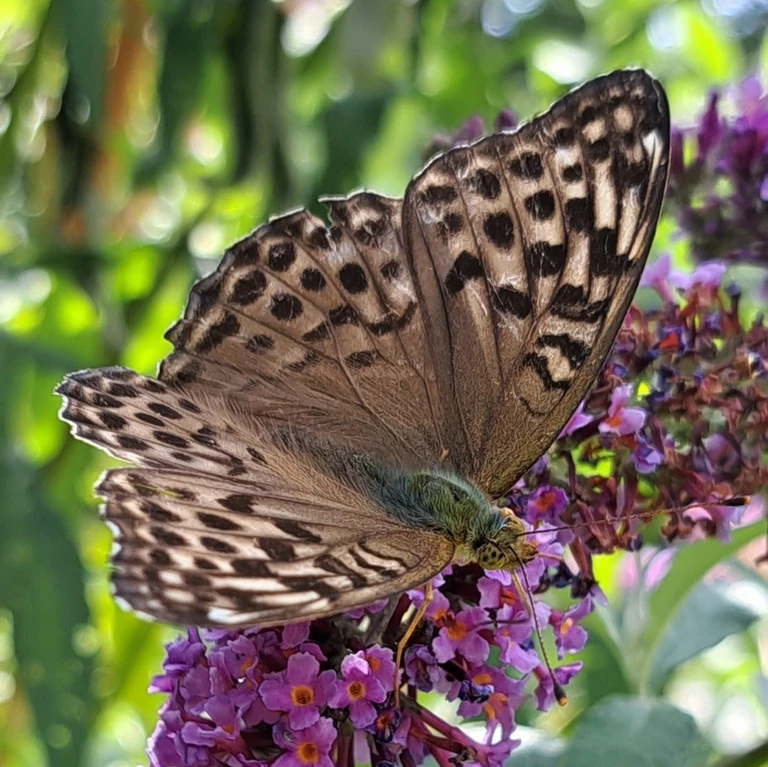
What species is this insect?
Argynnis paphia
